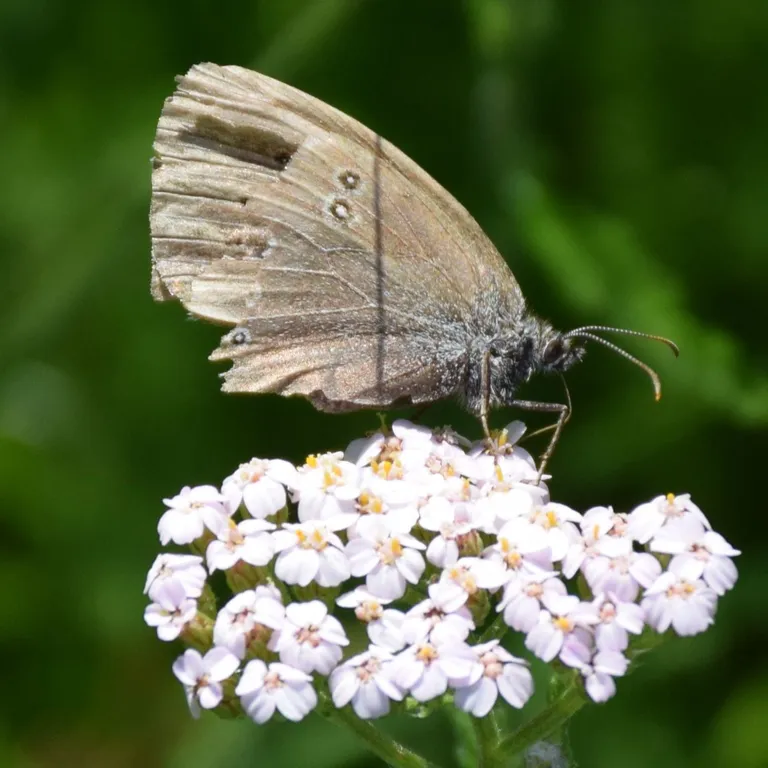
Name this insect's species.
Aphantopus hyperantus
